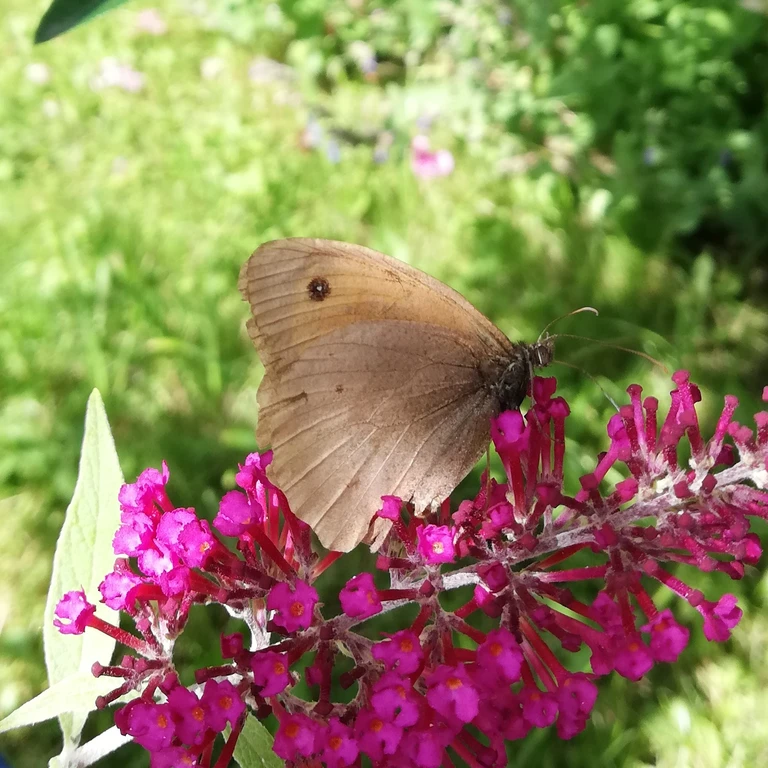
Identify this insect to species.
Maniola jurtina
